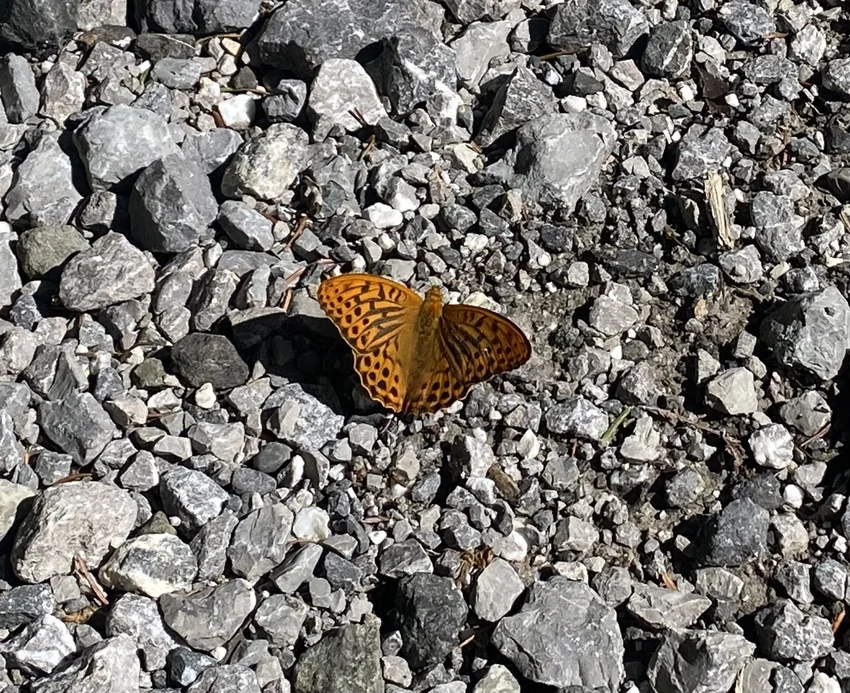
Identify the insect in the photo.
Argynnis paphia
